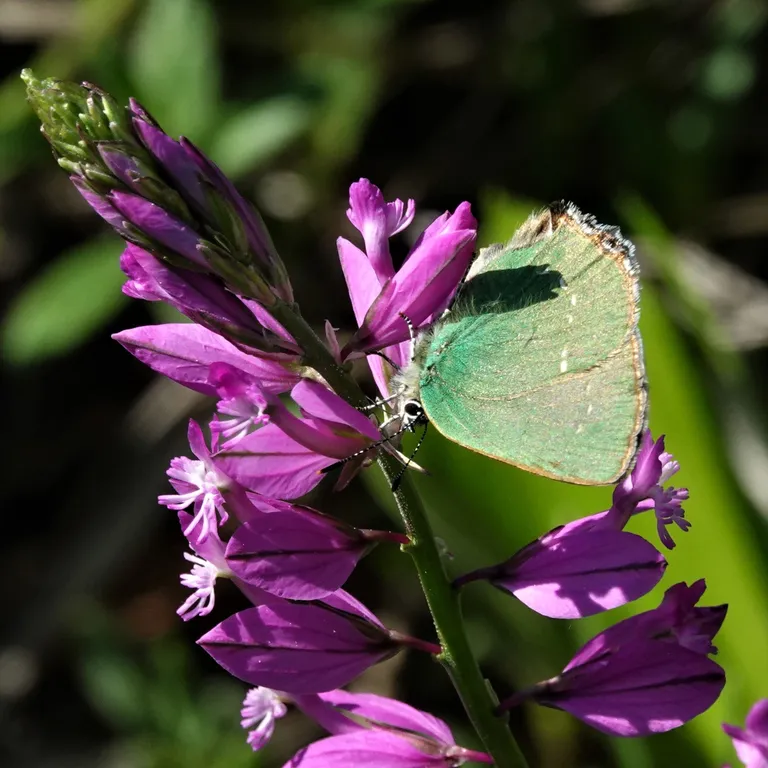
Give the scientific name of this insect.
Callophrys rubi
